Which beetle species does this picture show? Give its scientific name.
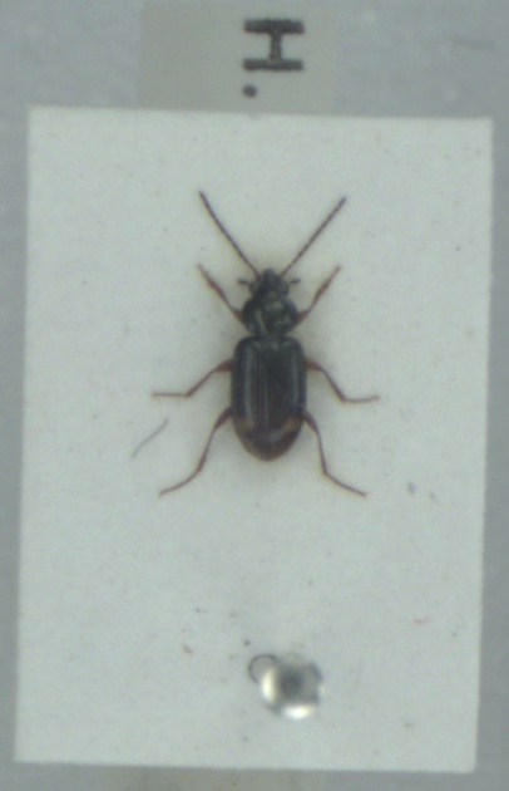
Bembidion biguttatum
